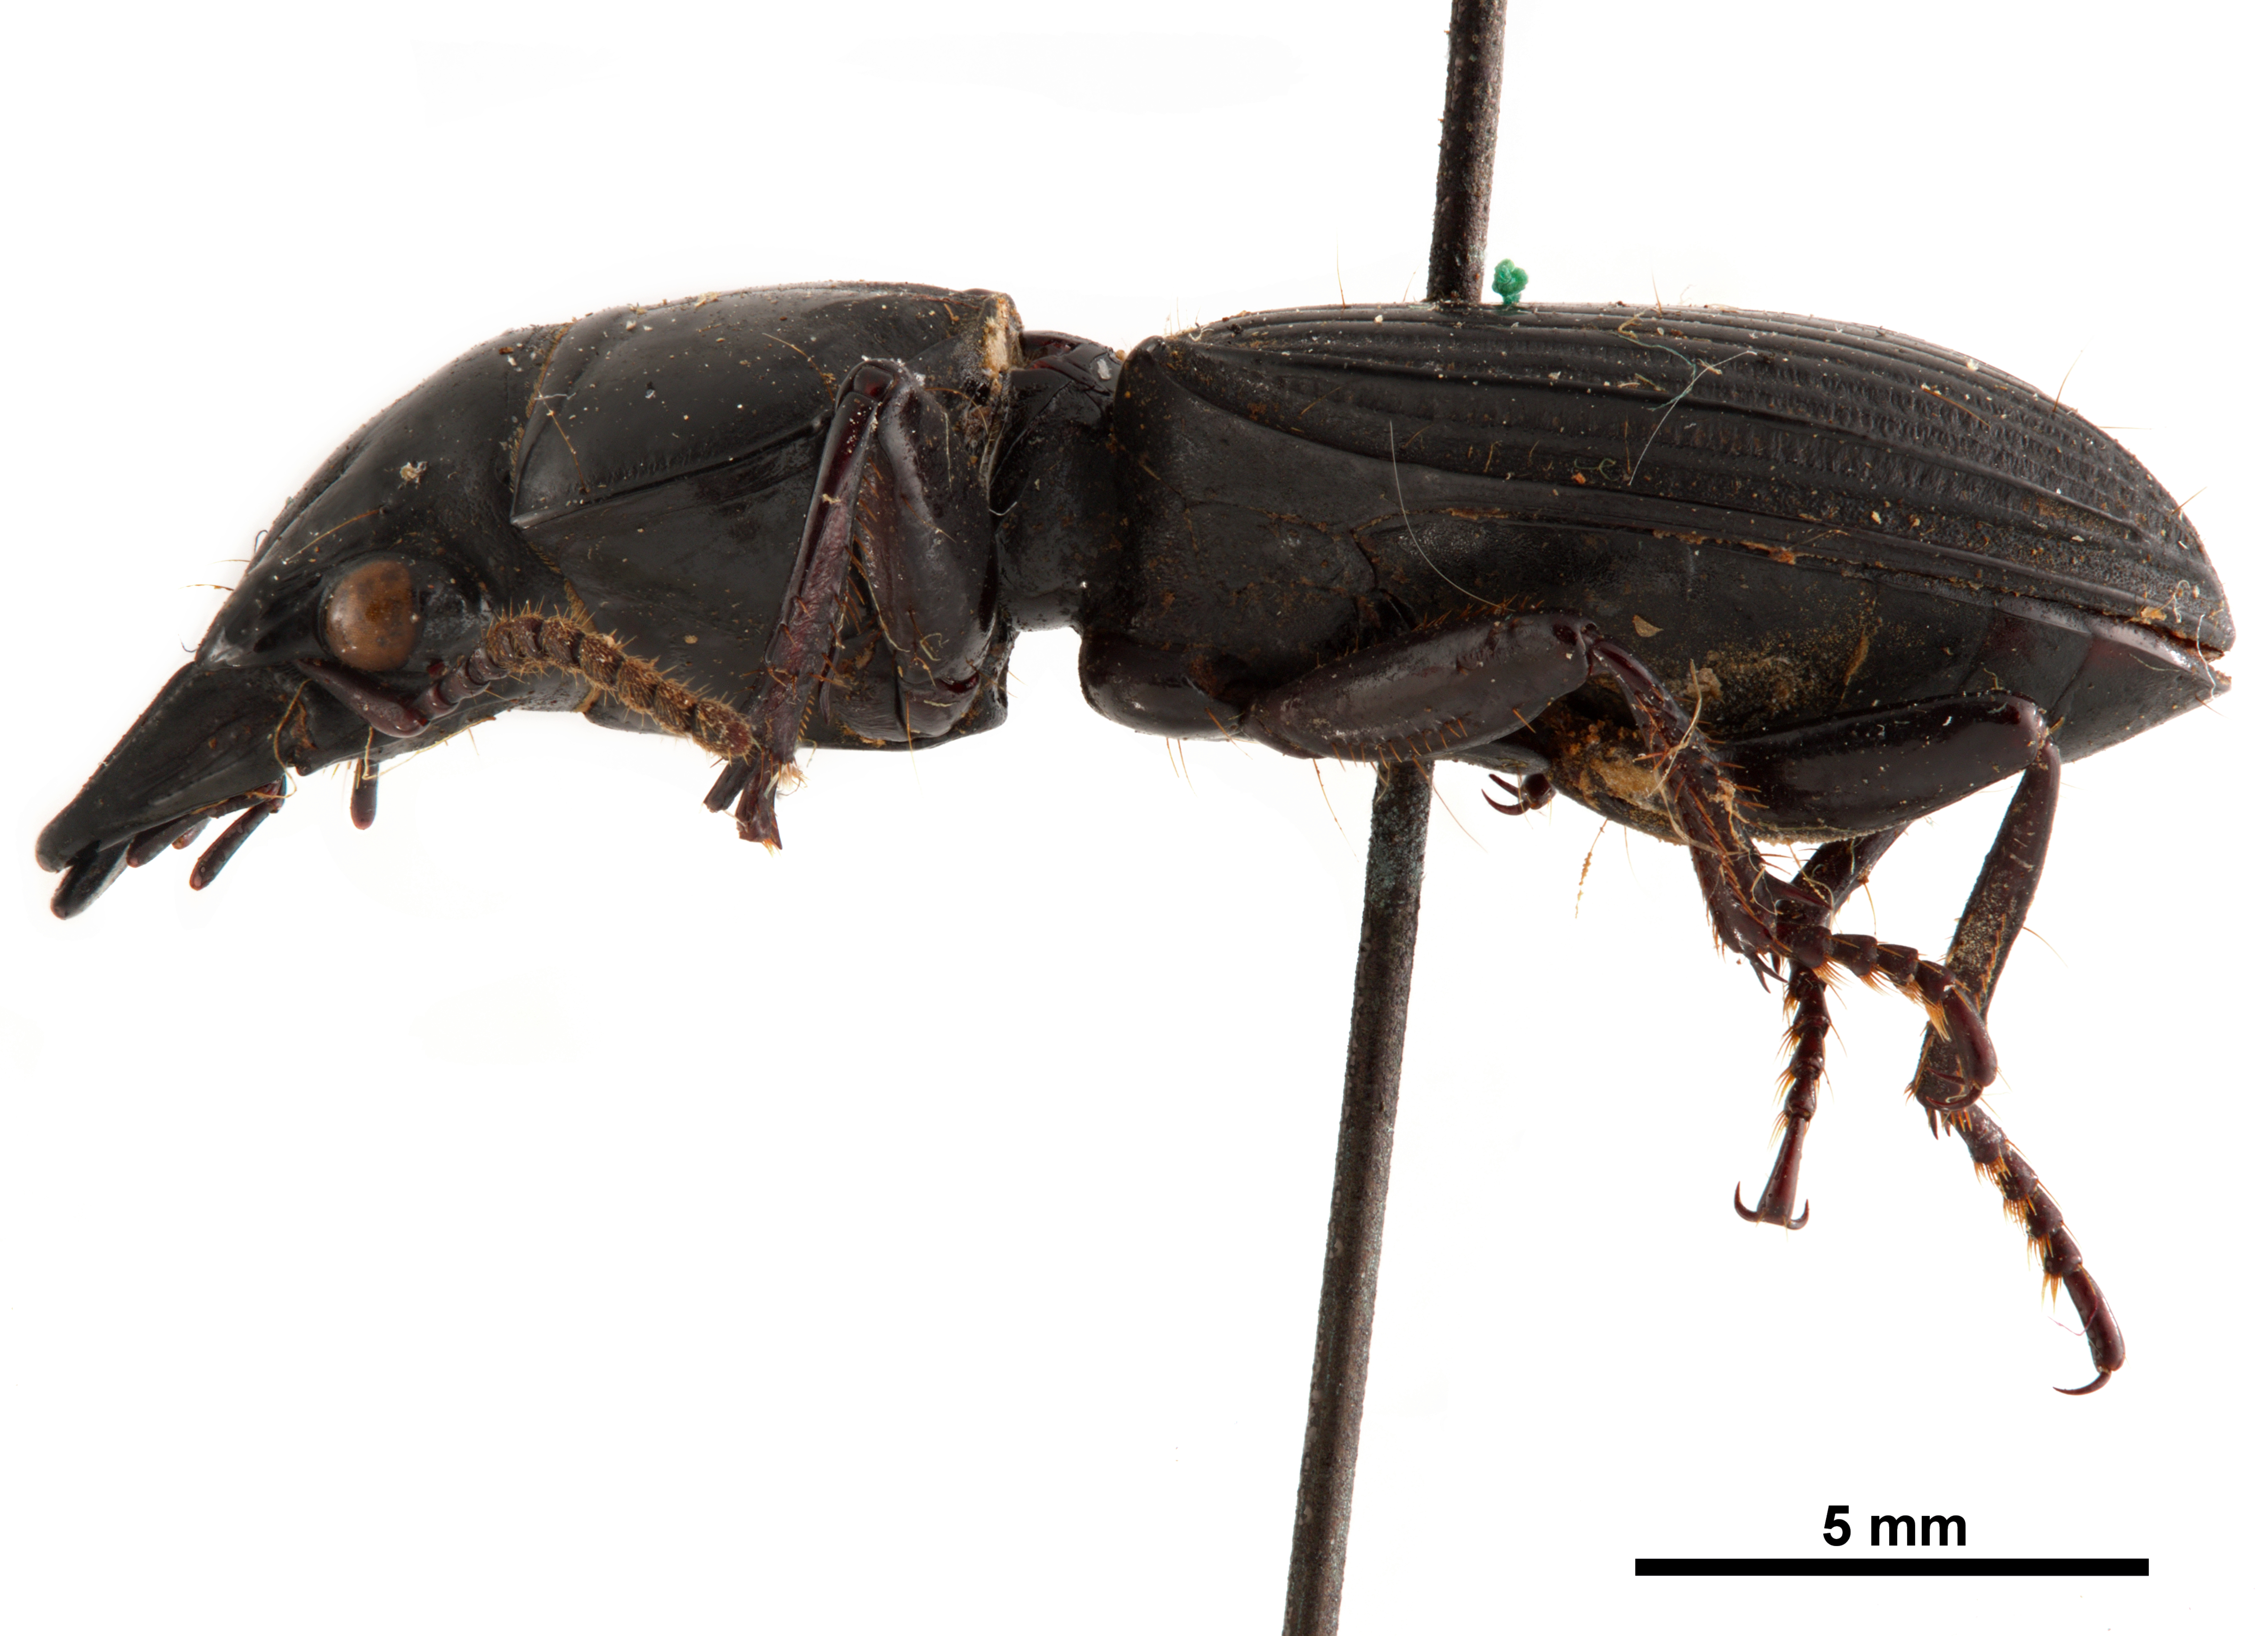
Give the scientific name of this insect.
Menigius liberianus
